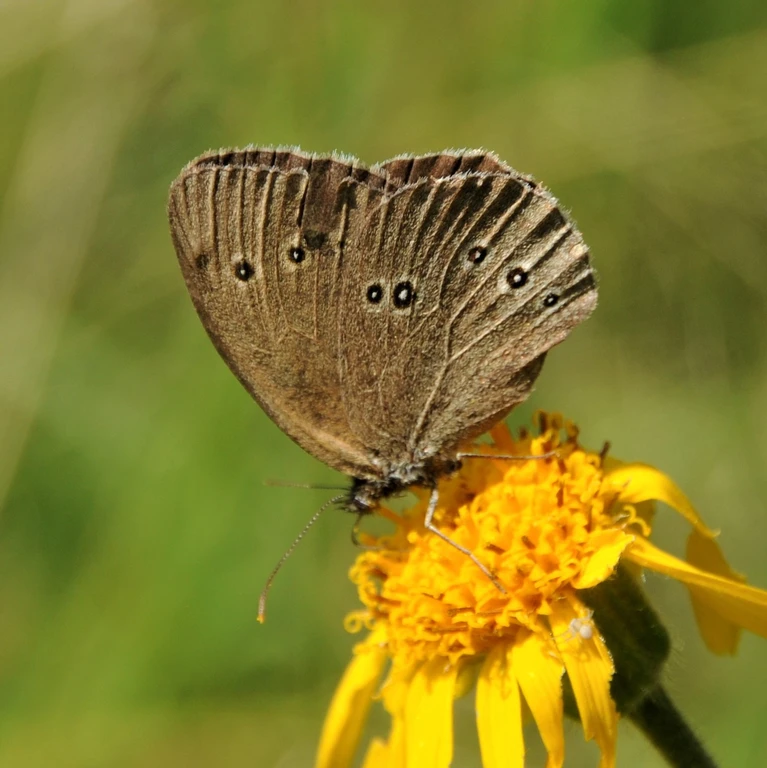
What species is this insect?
Aphantopus hyperantus
